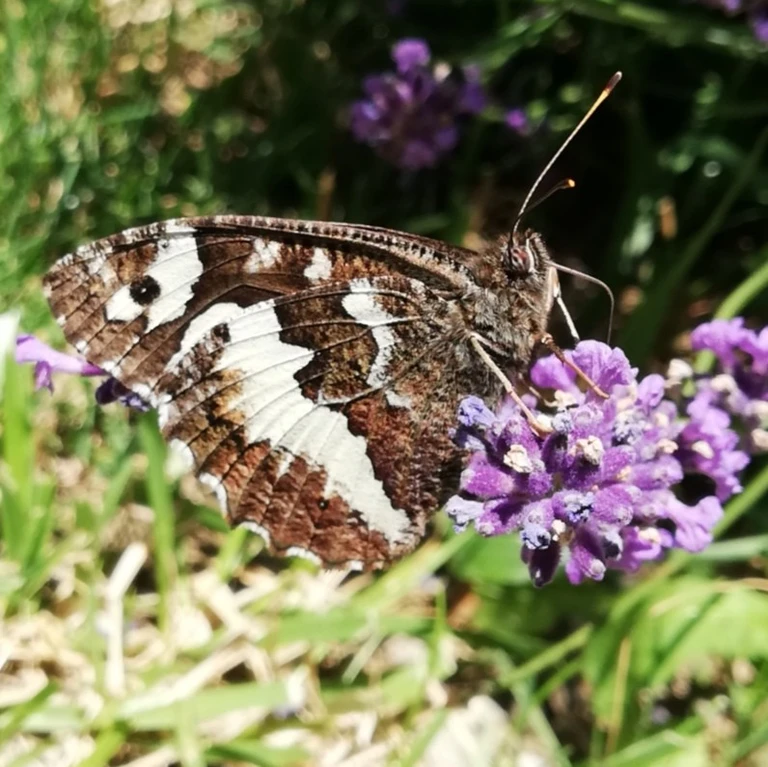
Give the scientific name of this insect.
Brintesia circe
